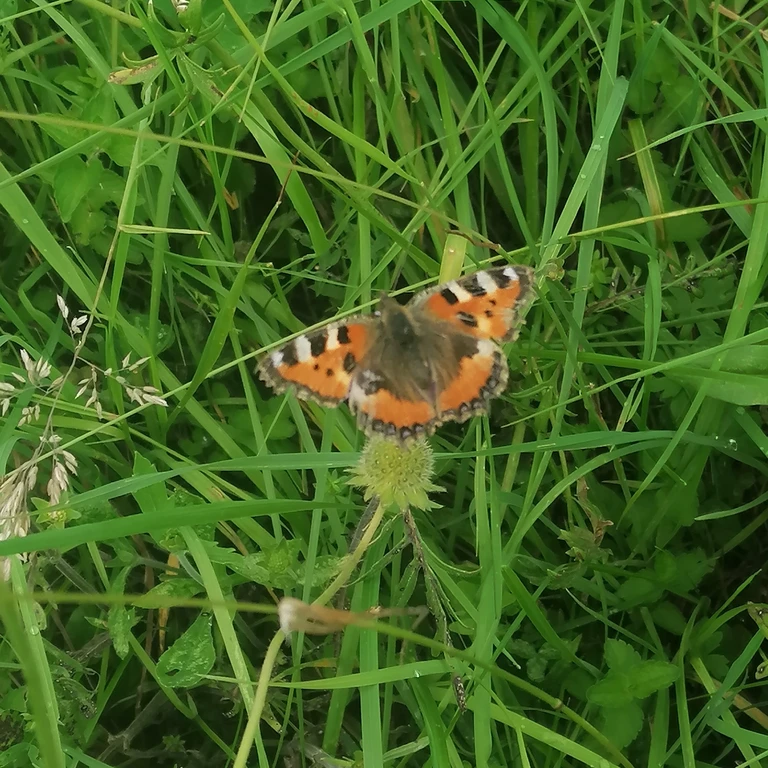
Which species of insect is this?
Aglais urticae
